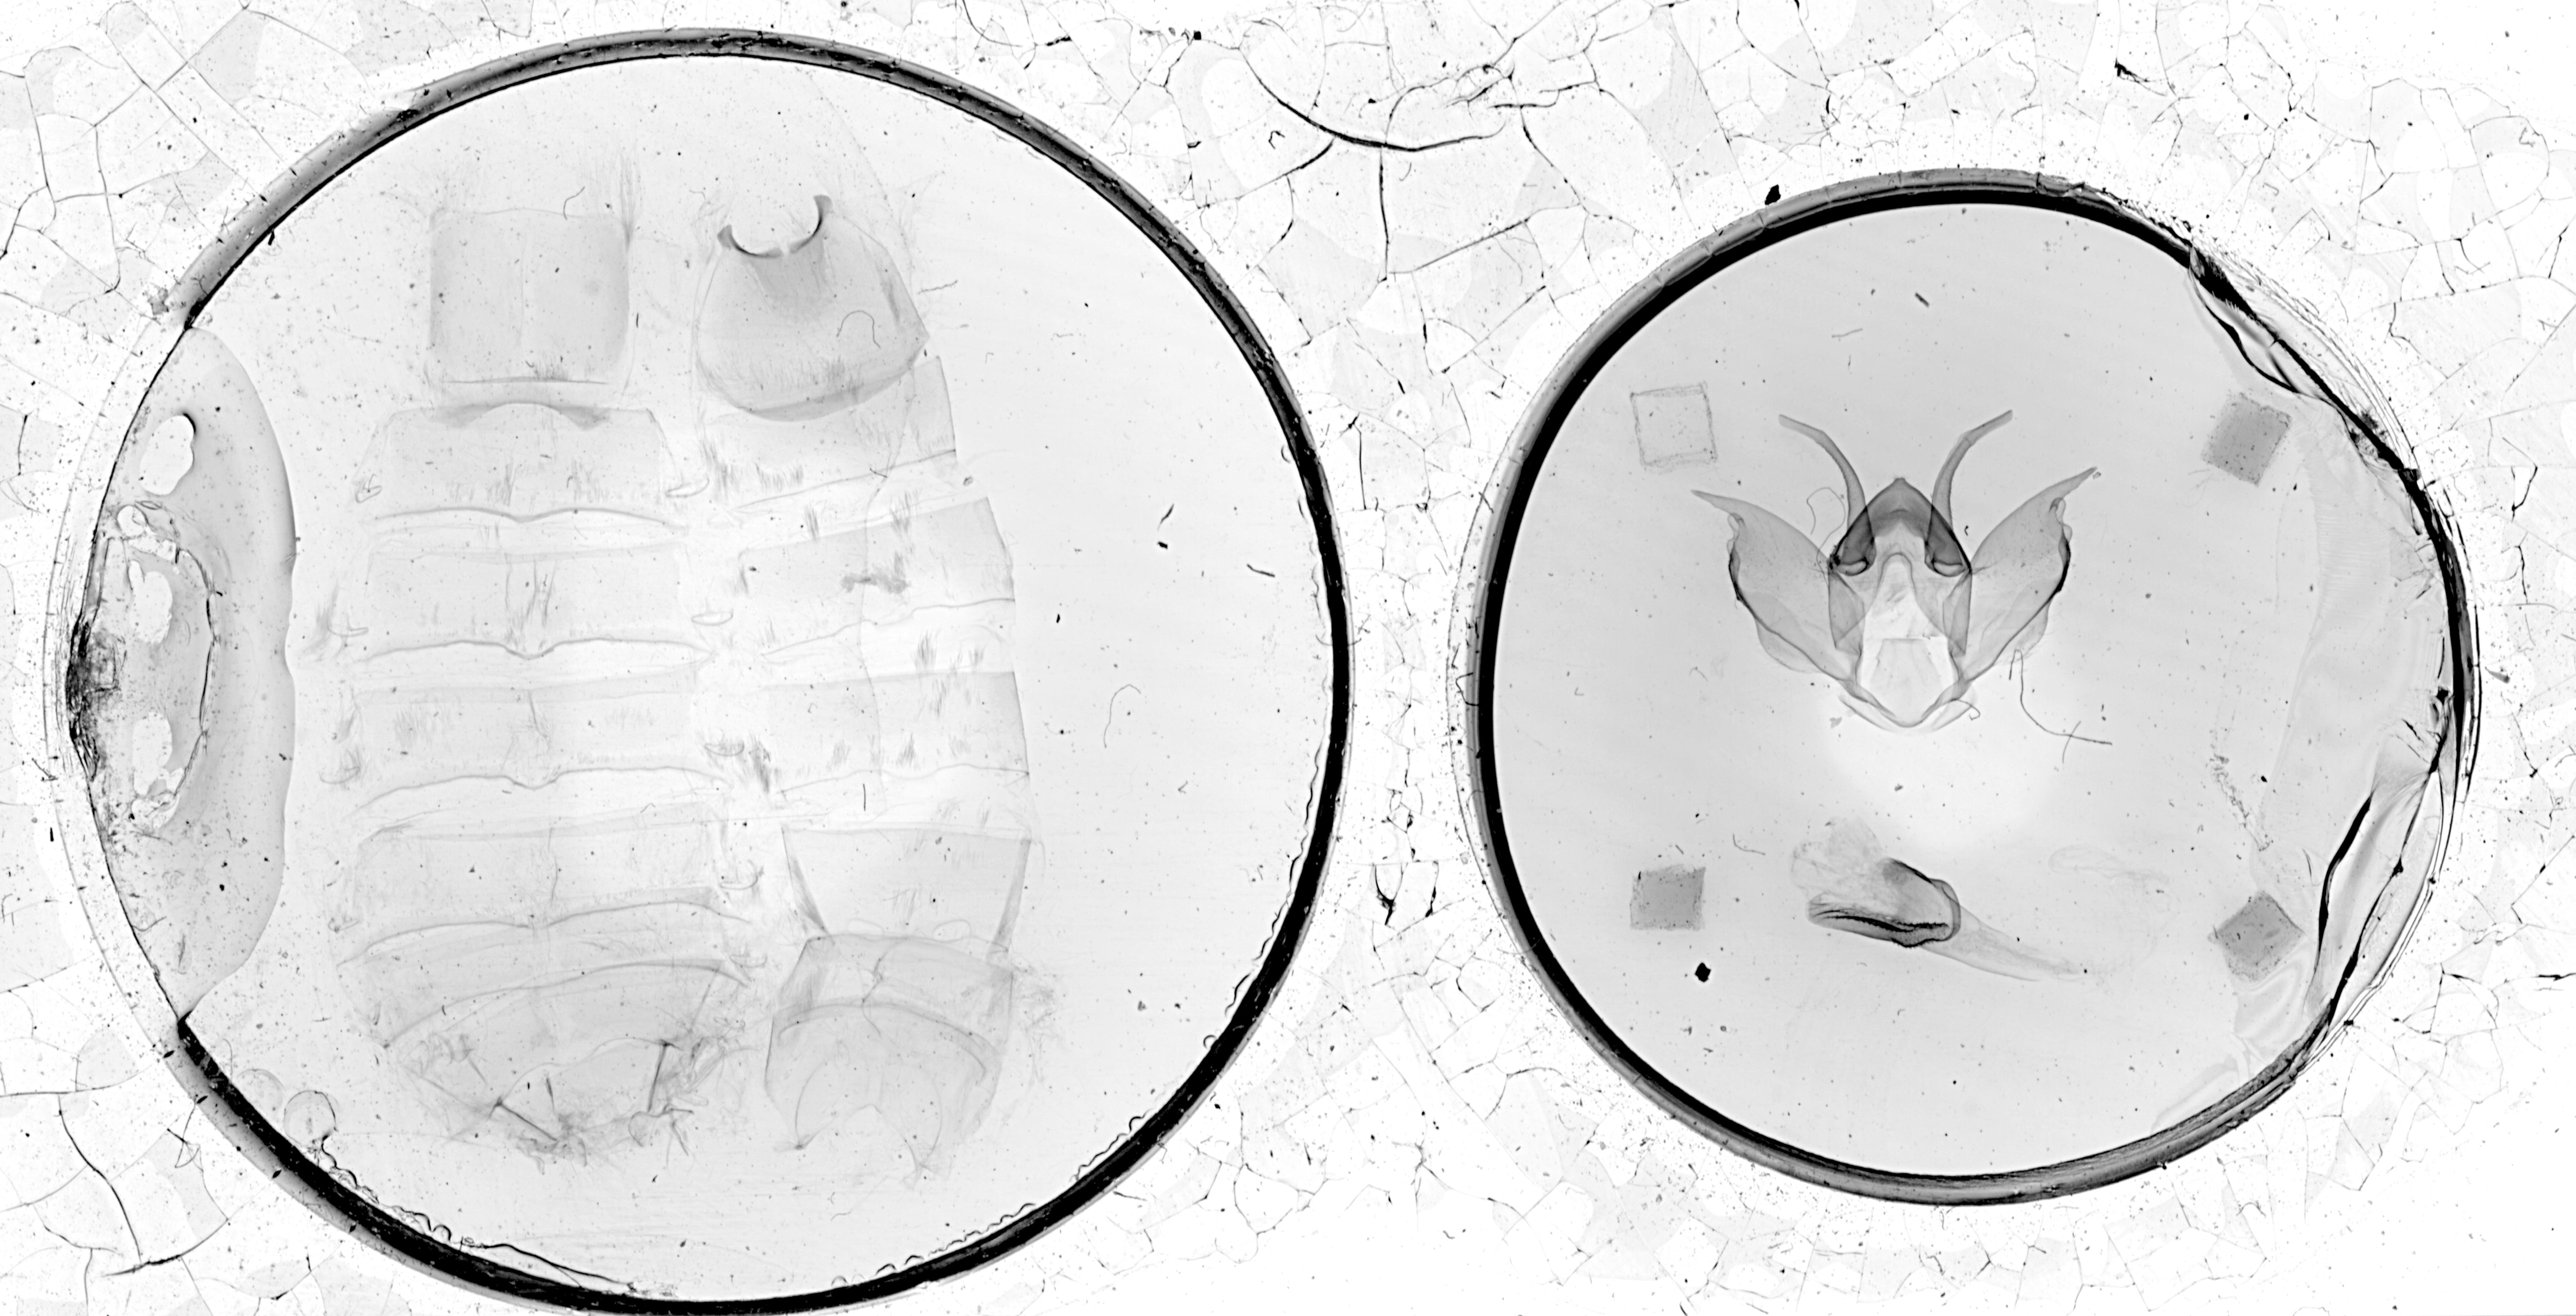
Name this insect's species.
Pseudhapigia kurunensis
